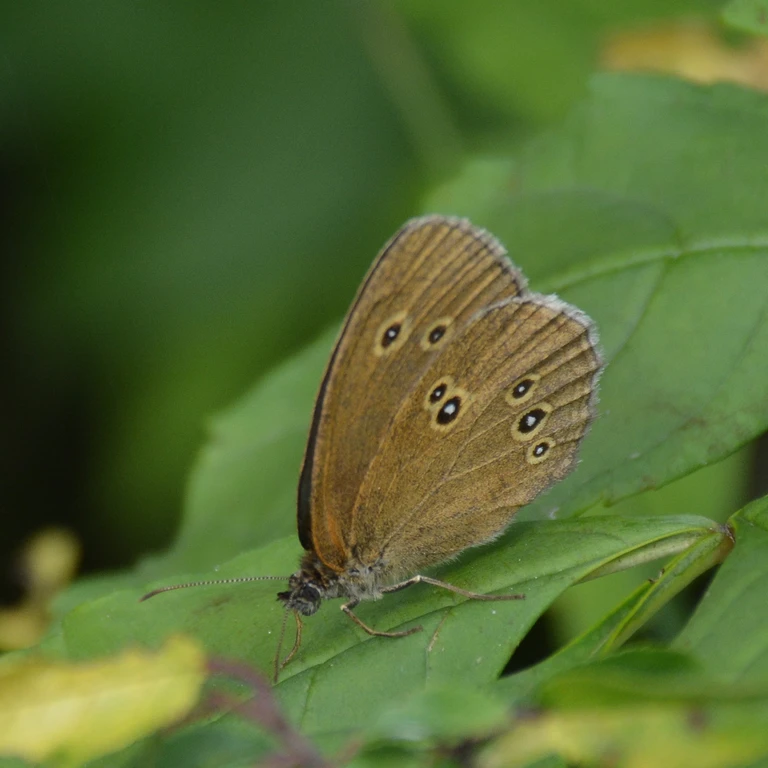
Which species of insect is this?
Aphantopus hyperantus
